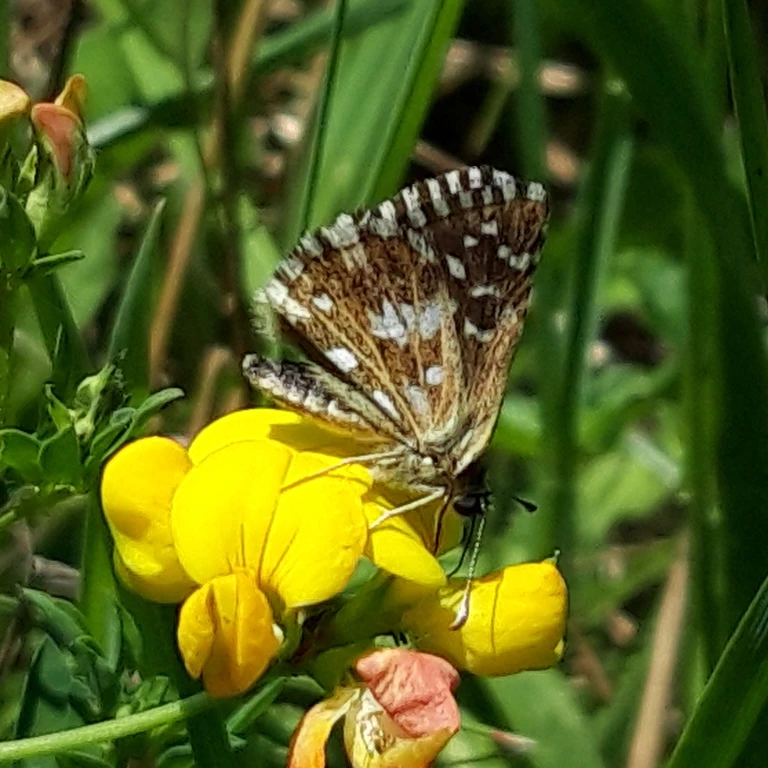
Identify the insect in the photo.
Pyrgus malvae
